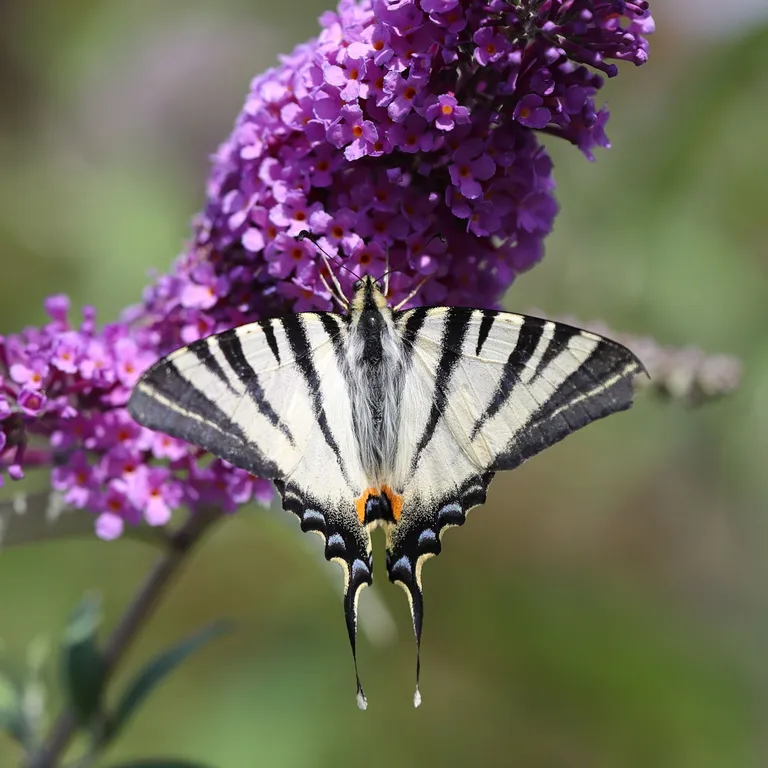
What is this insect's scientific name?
Iphiclides podalirius
